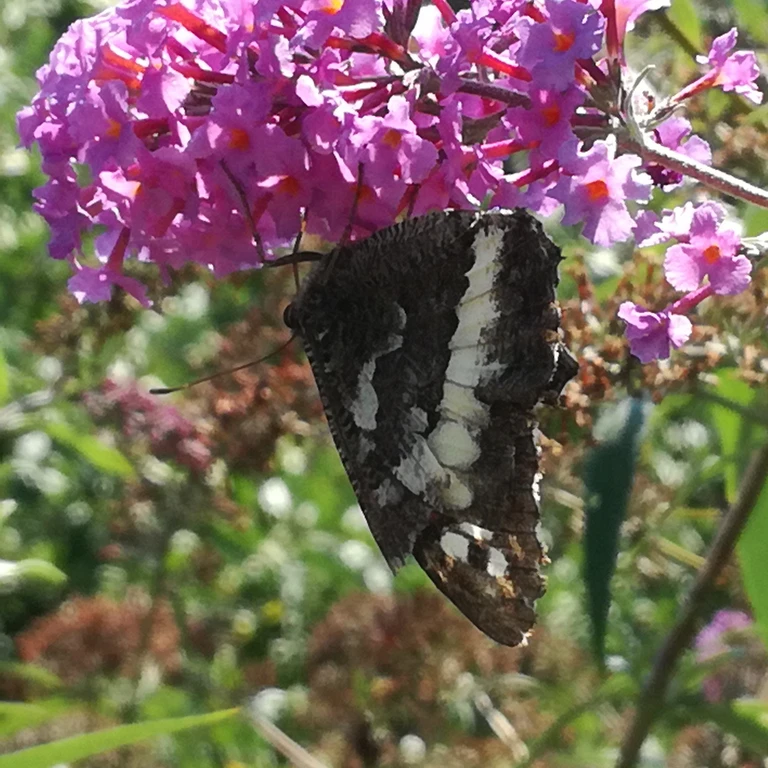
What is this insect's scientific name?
Brintesia circe
